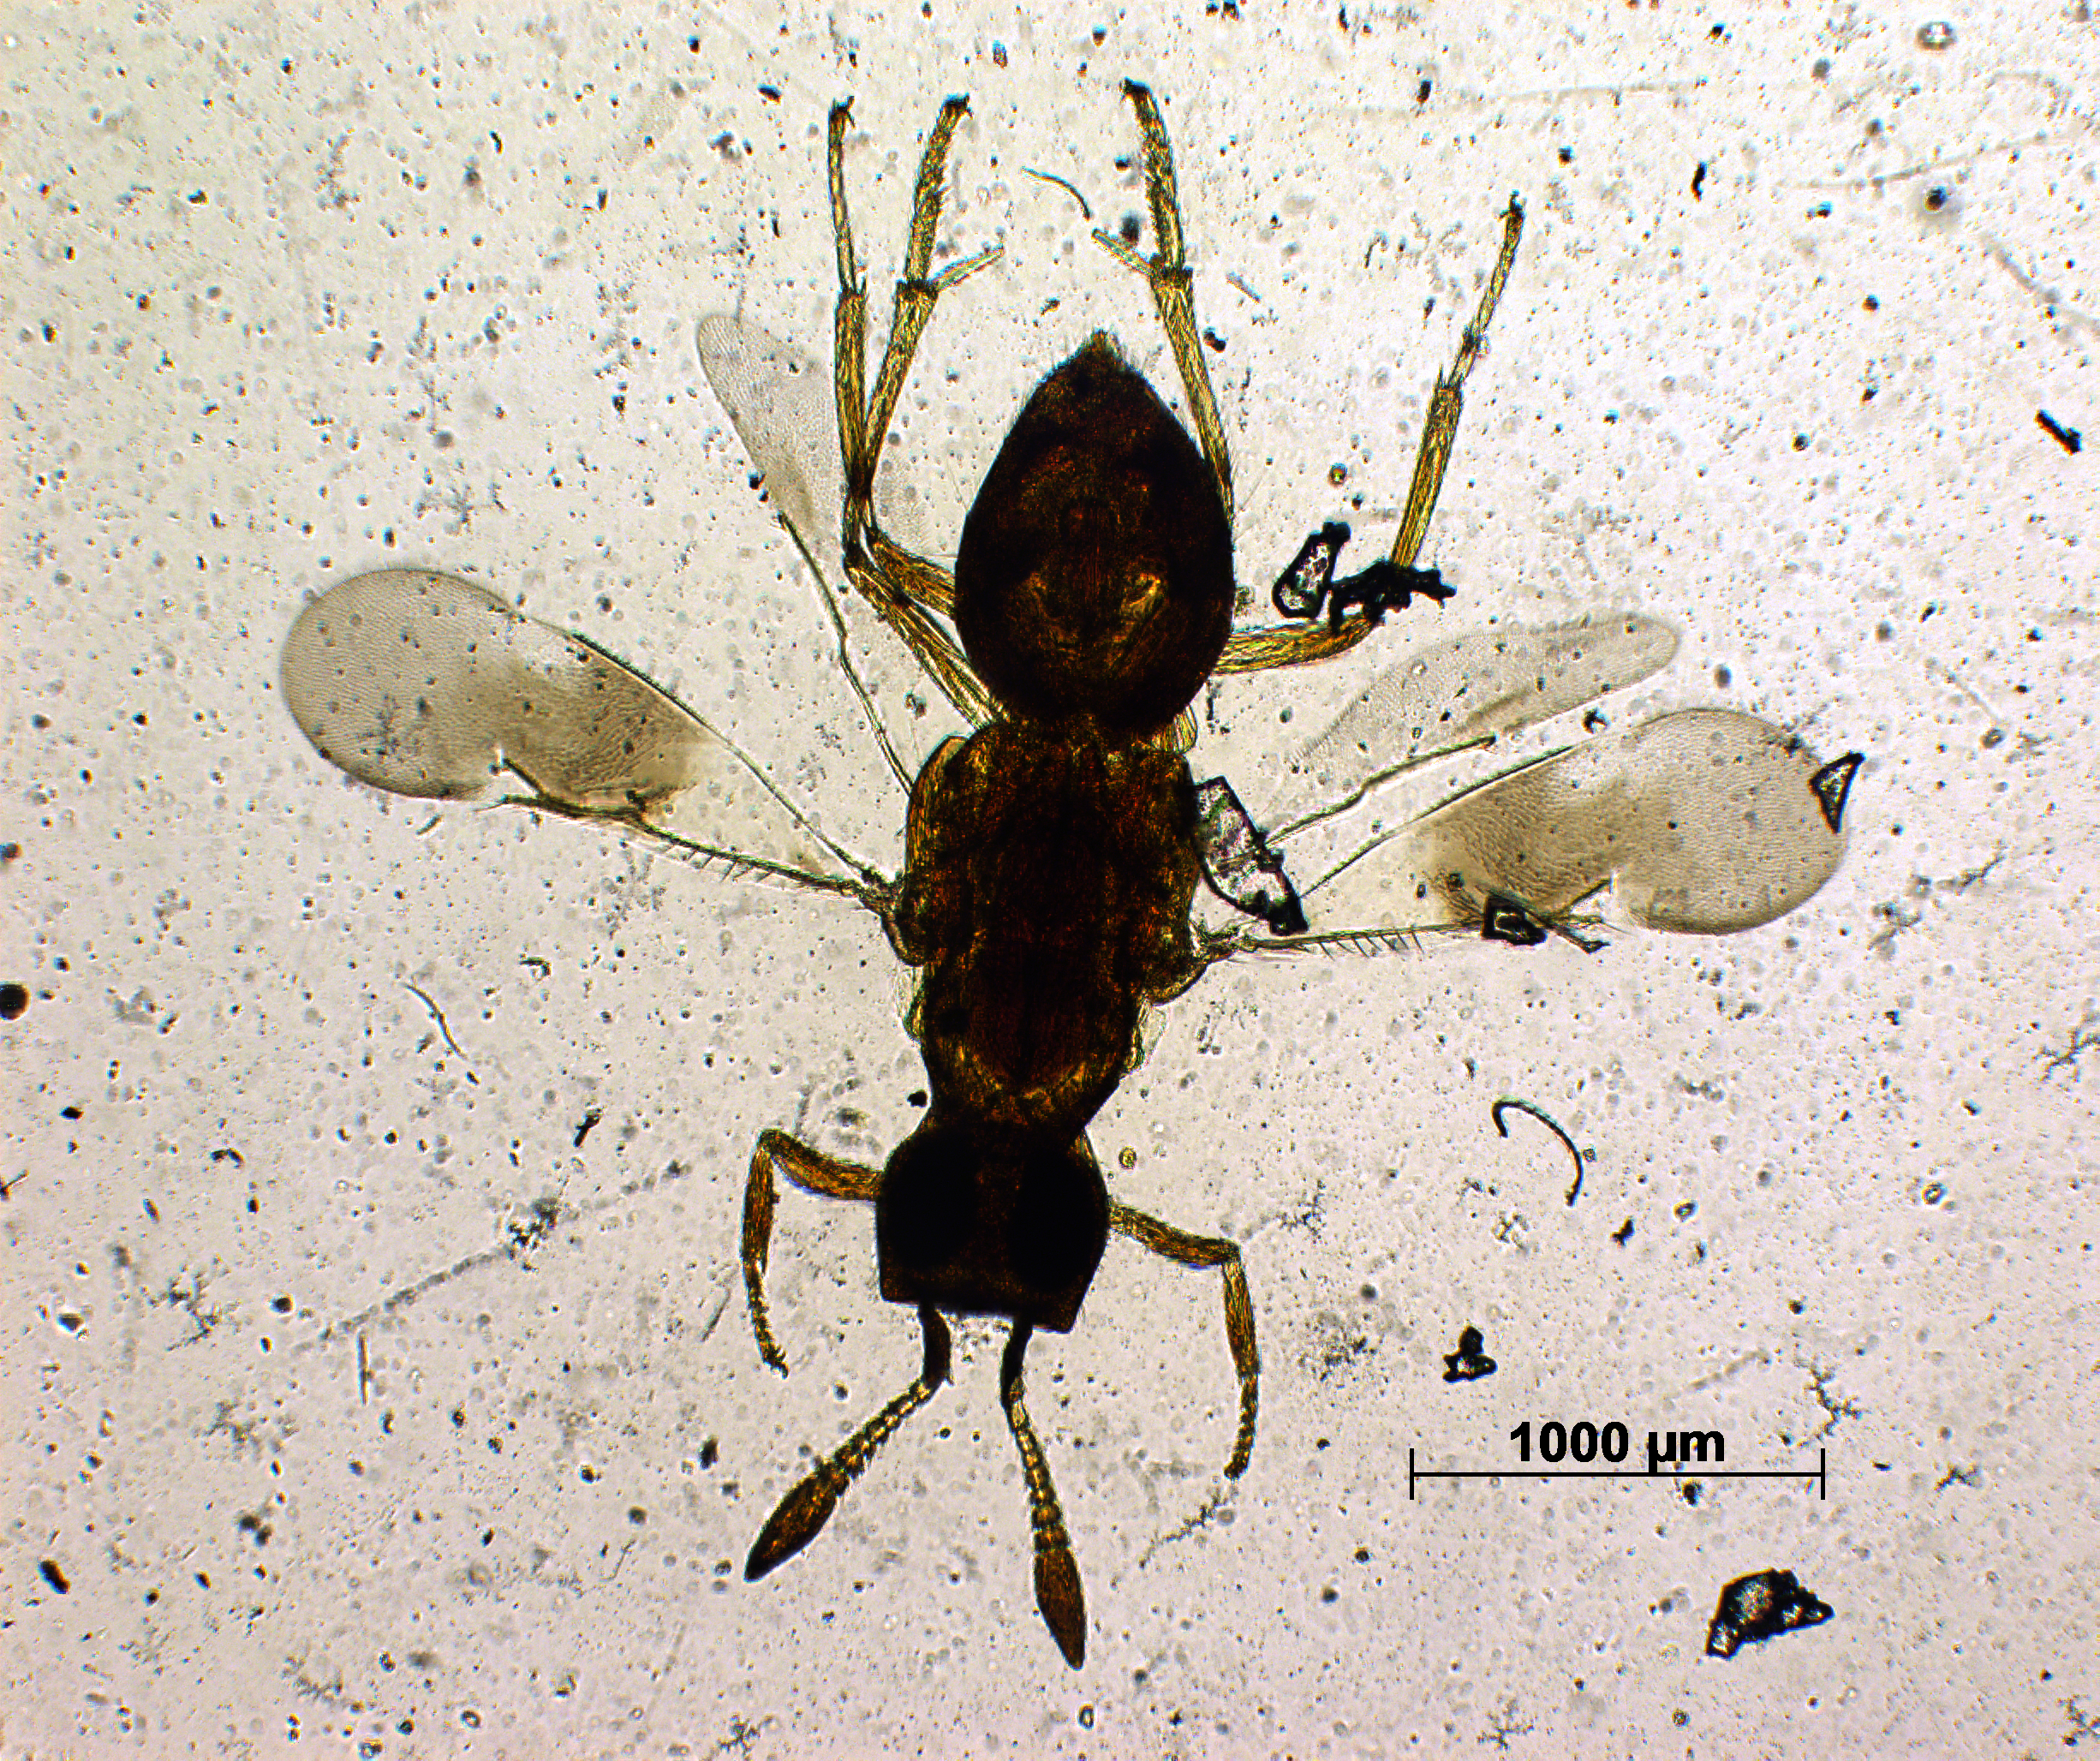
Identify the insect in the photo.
Diversinervus scutatus
